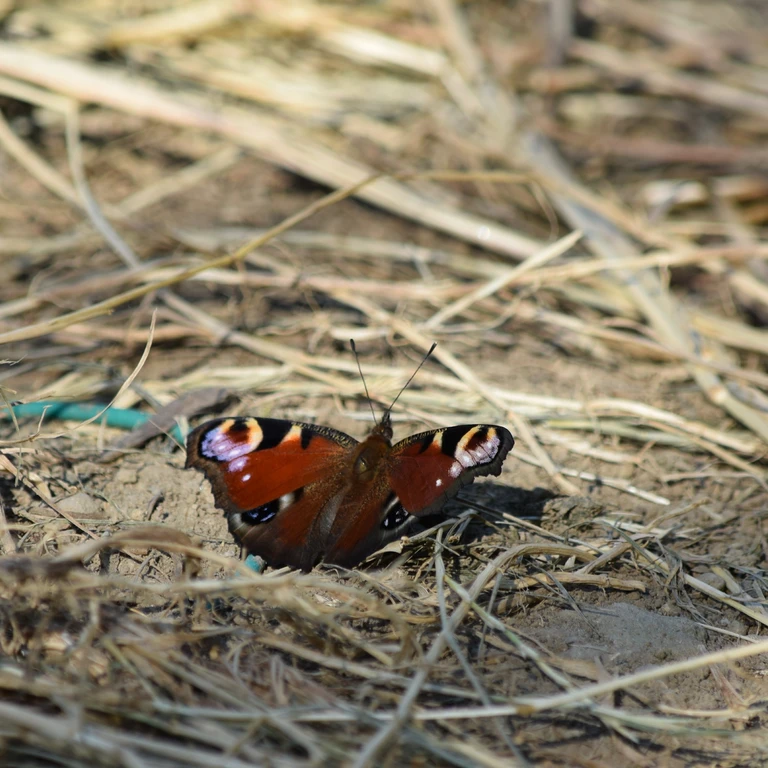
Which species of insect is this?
Aglais io
